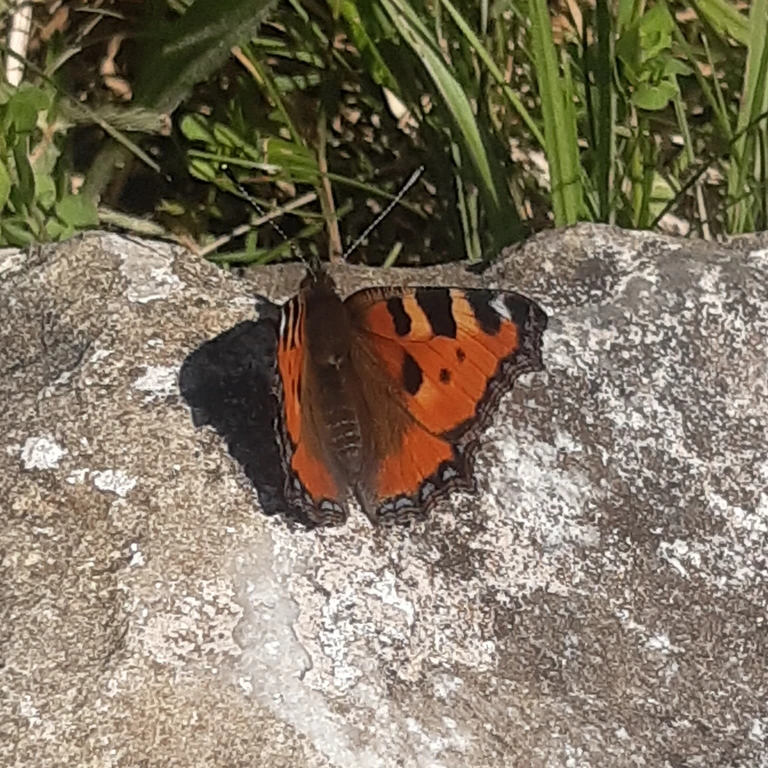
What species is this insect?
Aglais urticae
